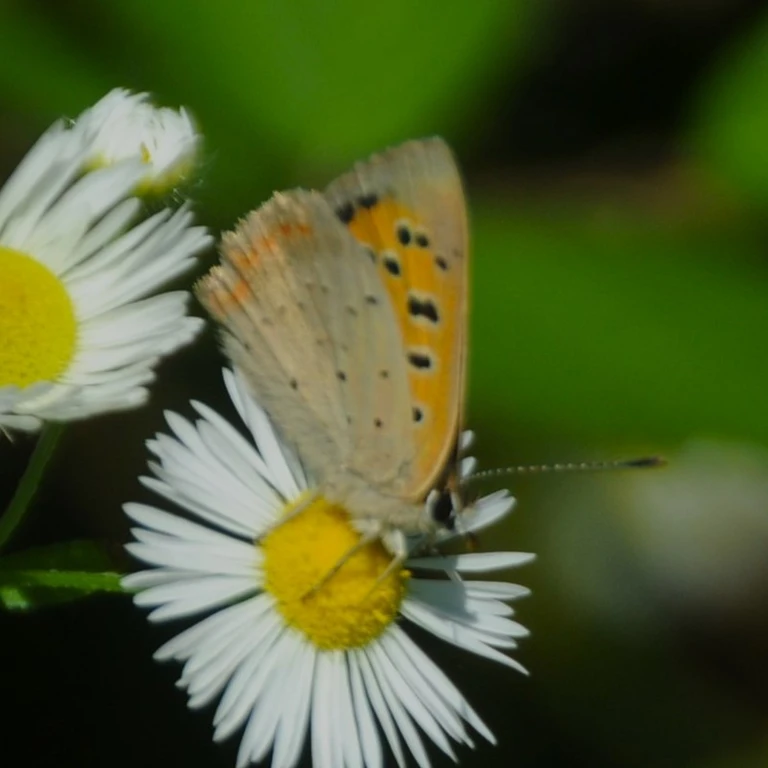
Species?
Lycaena phlaeas
